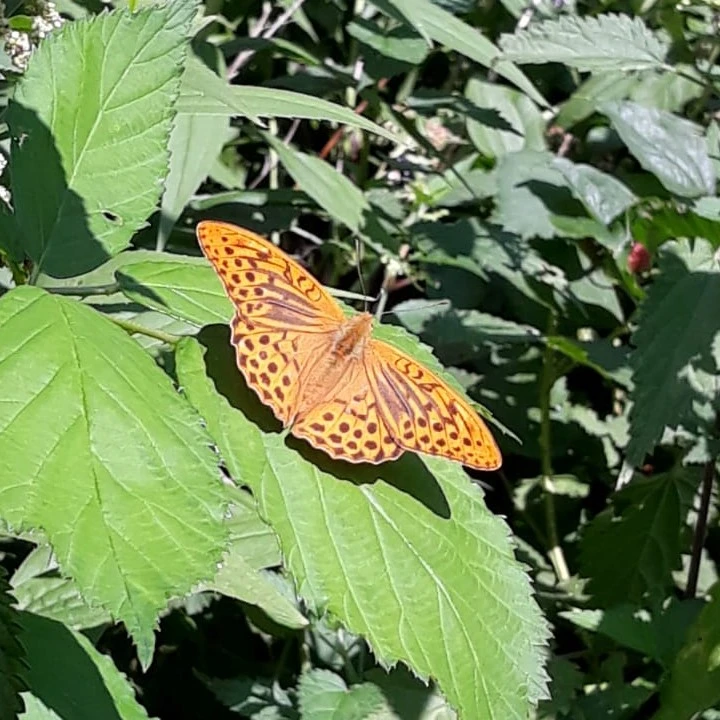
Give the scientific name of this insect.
Argynnis paphia
